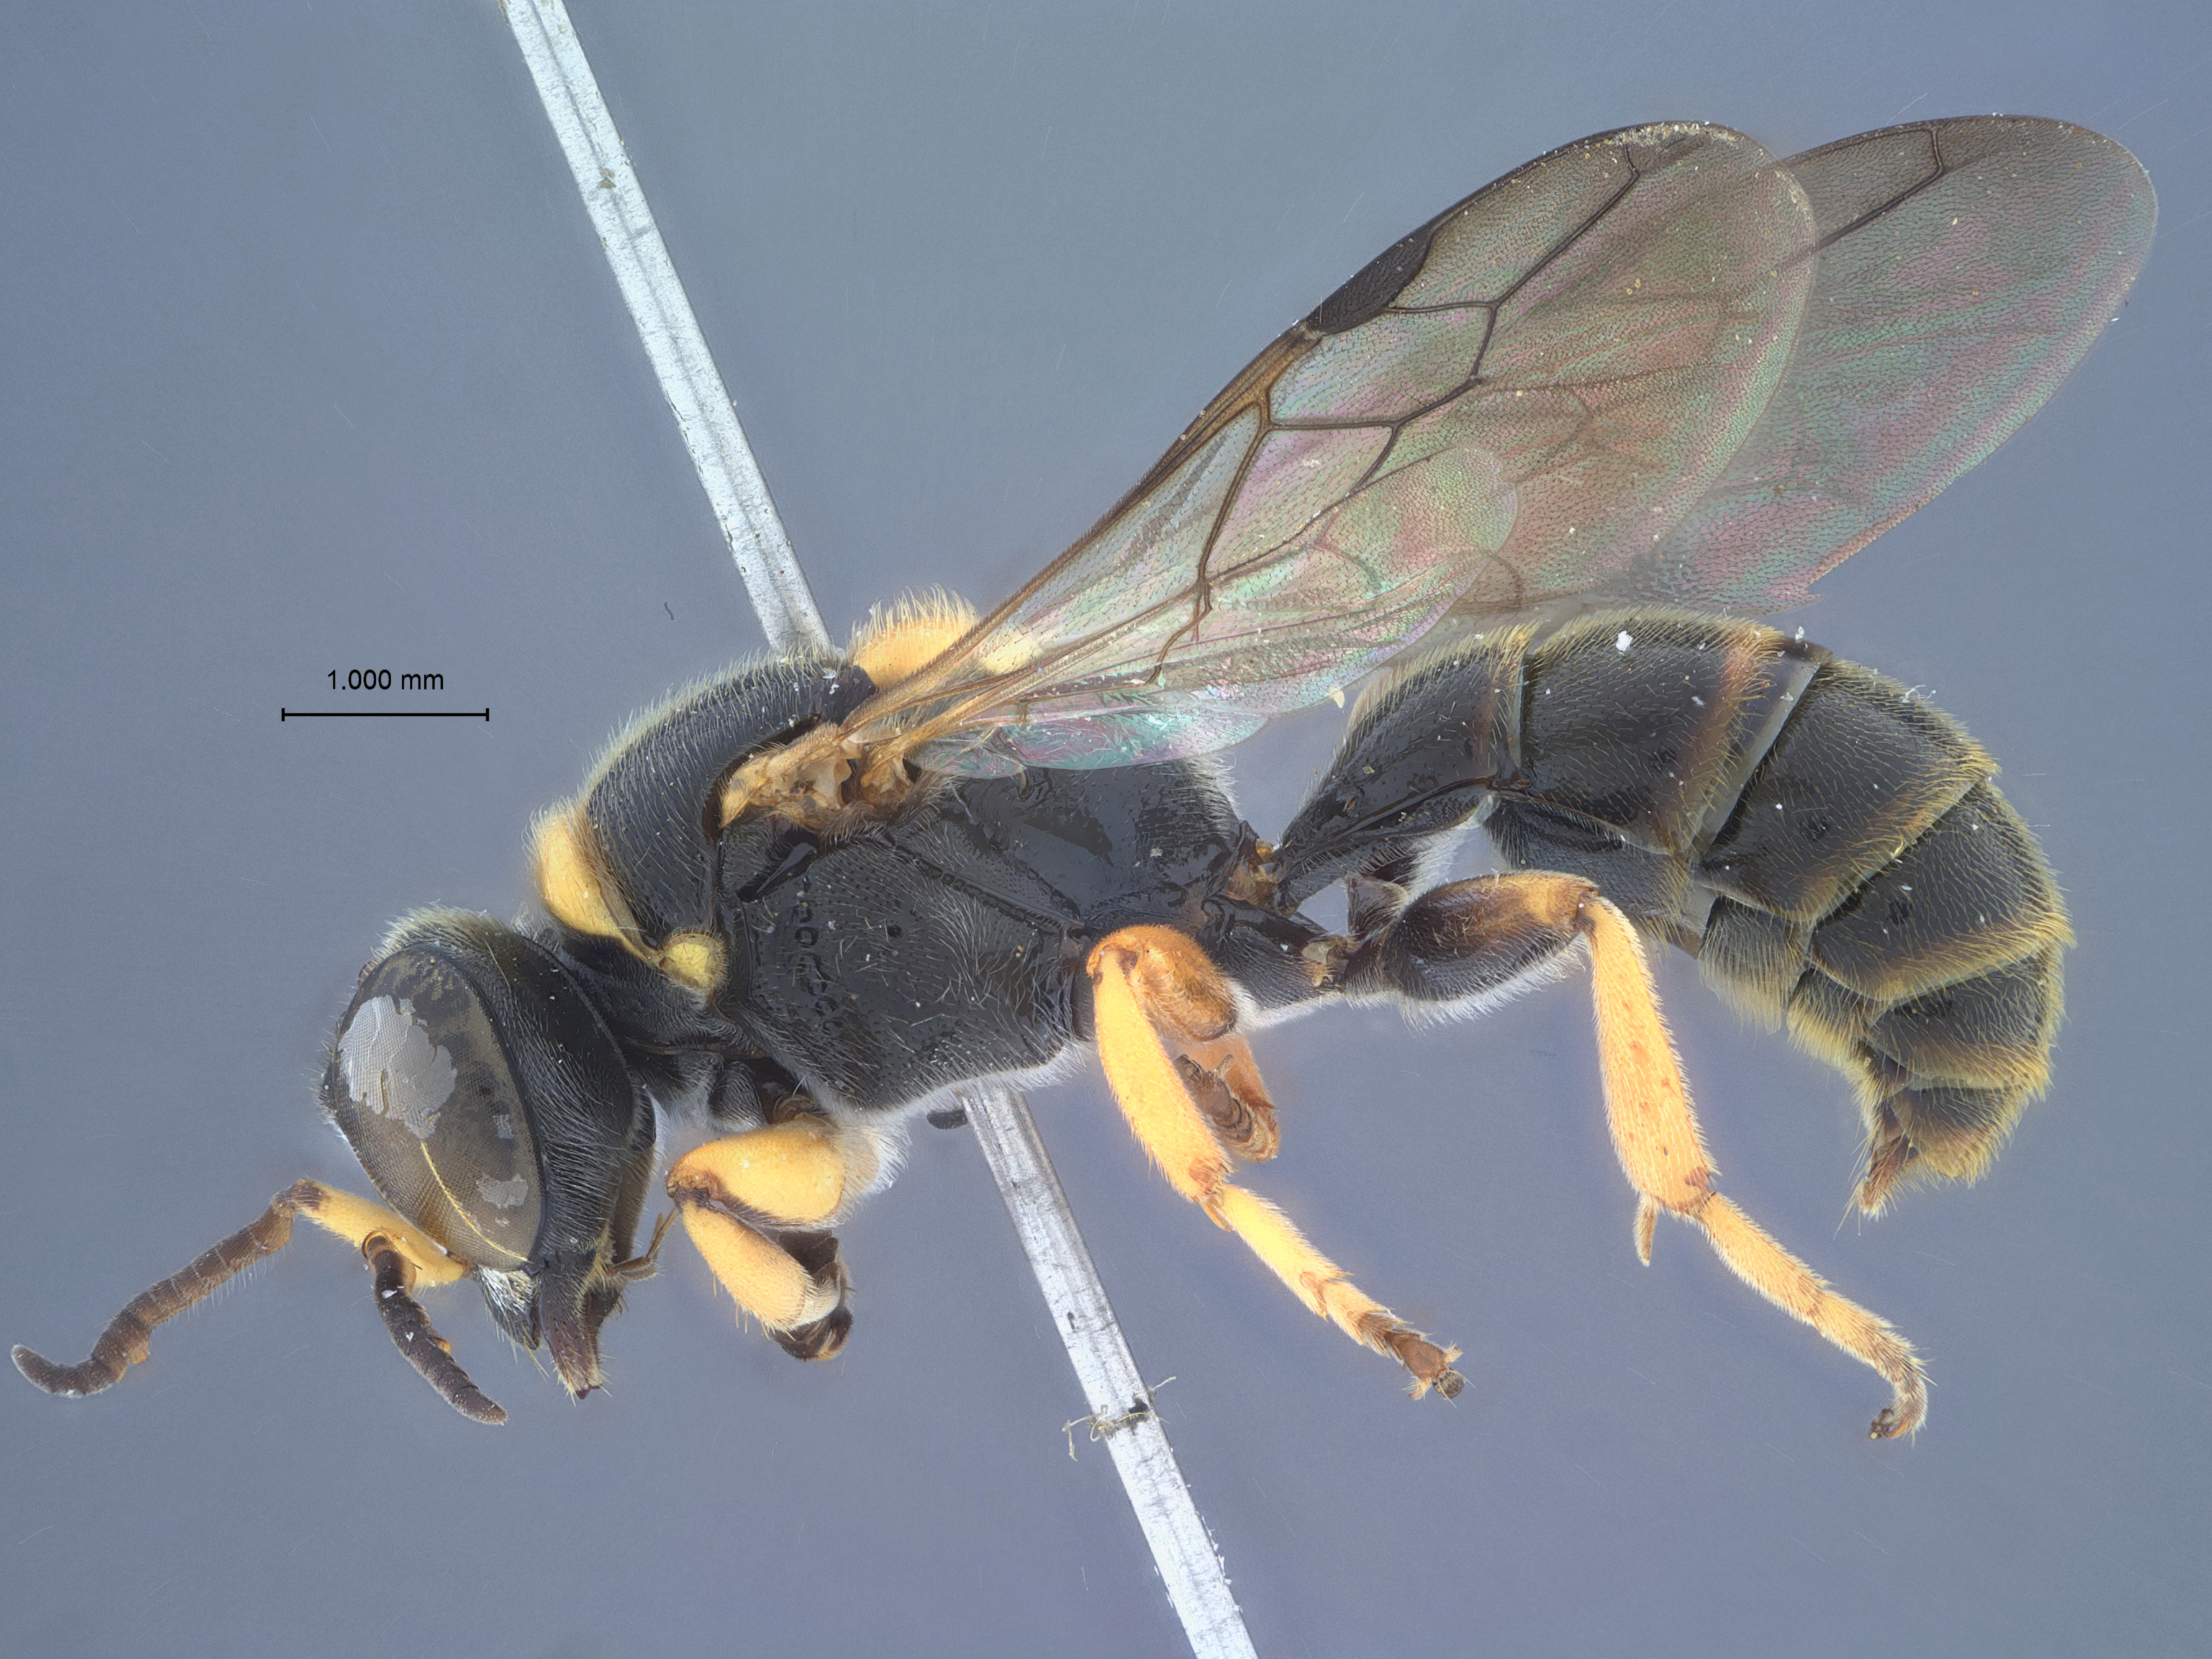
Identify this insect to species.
Leclercqia formosana
